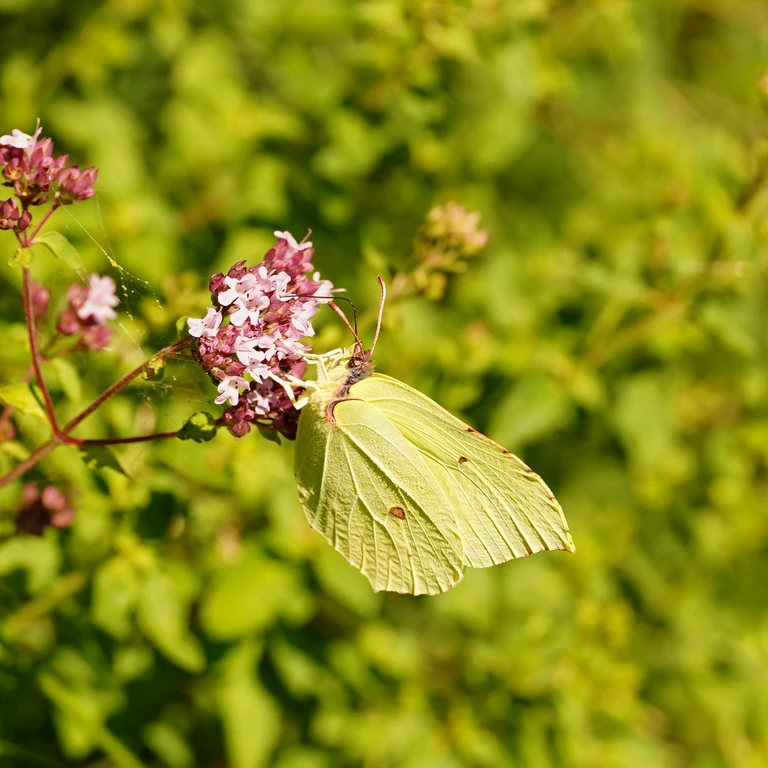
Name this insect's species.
Gonepteryx rhamni
